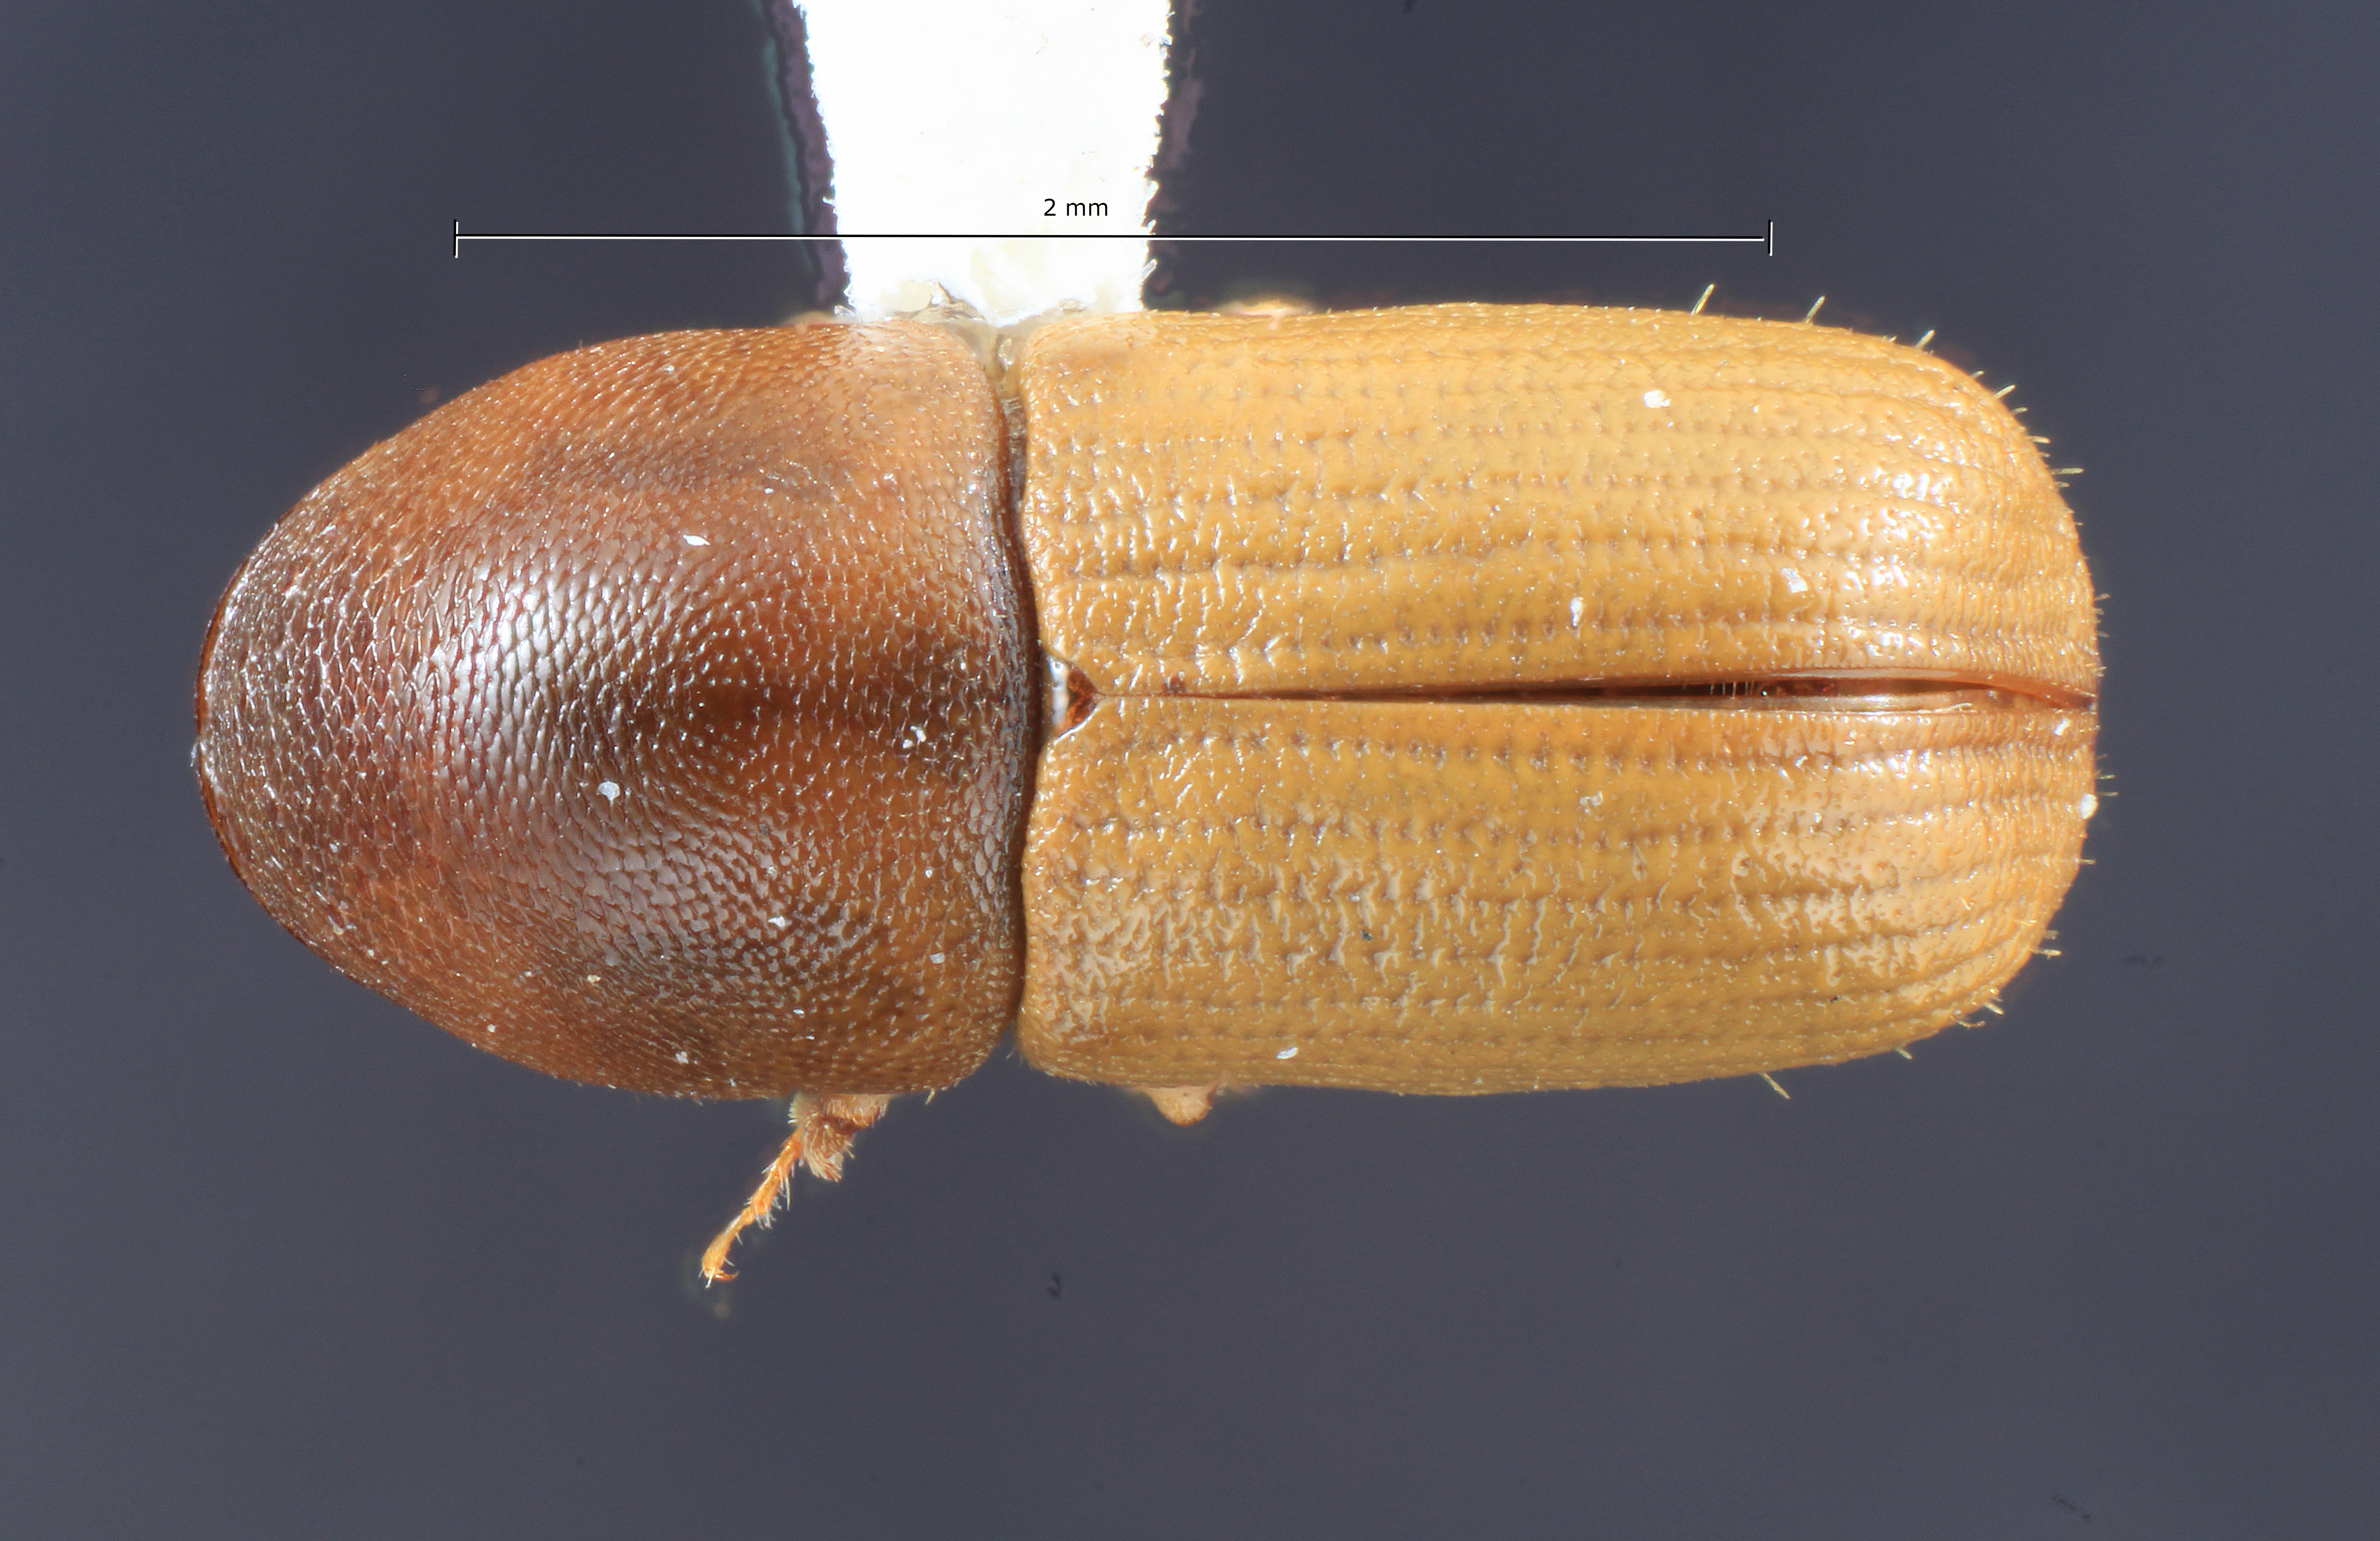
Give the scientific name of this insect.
Dendroterus defectus
